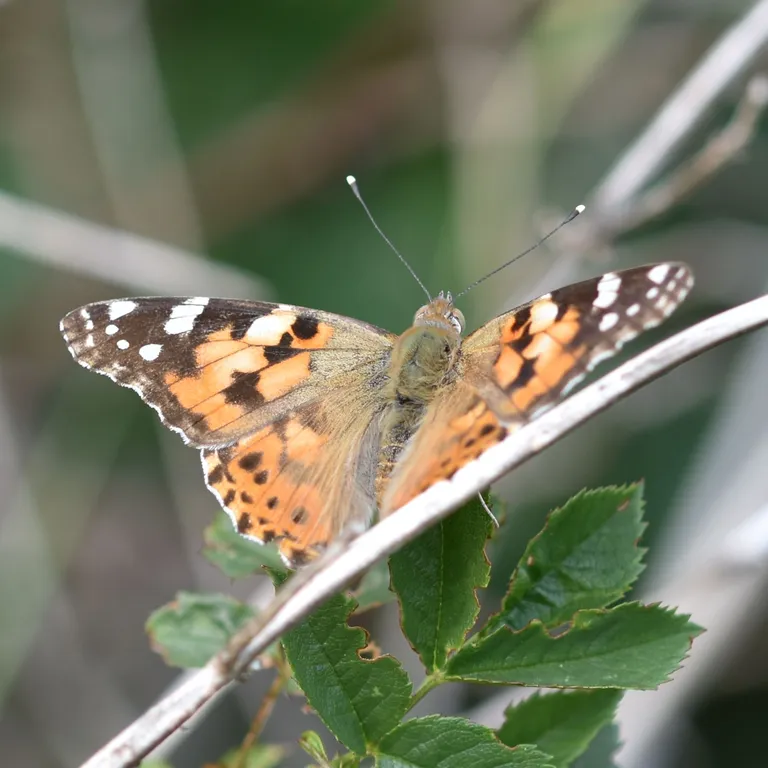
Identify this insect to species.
Vanessa cardui
